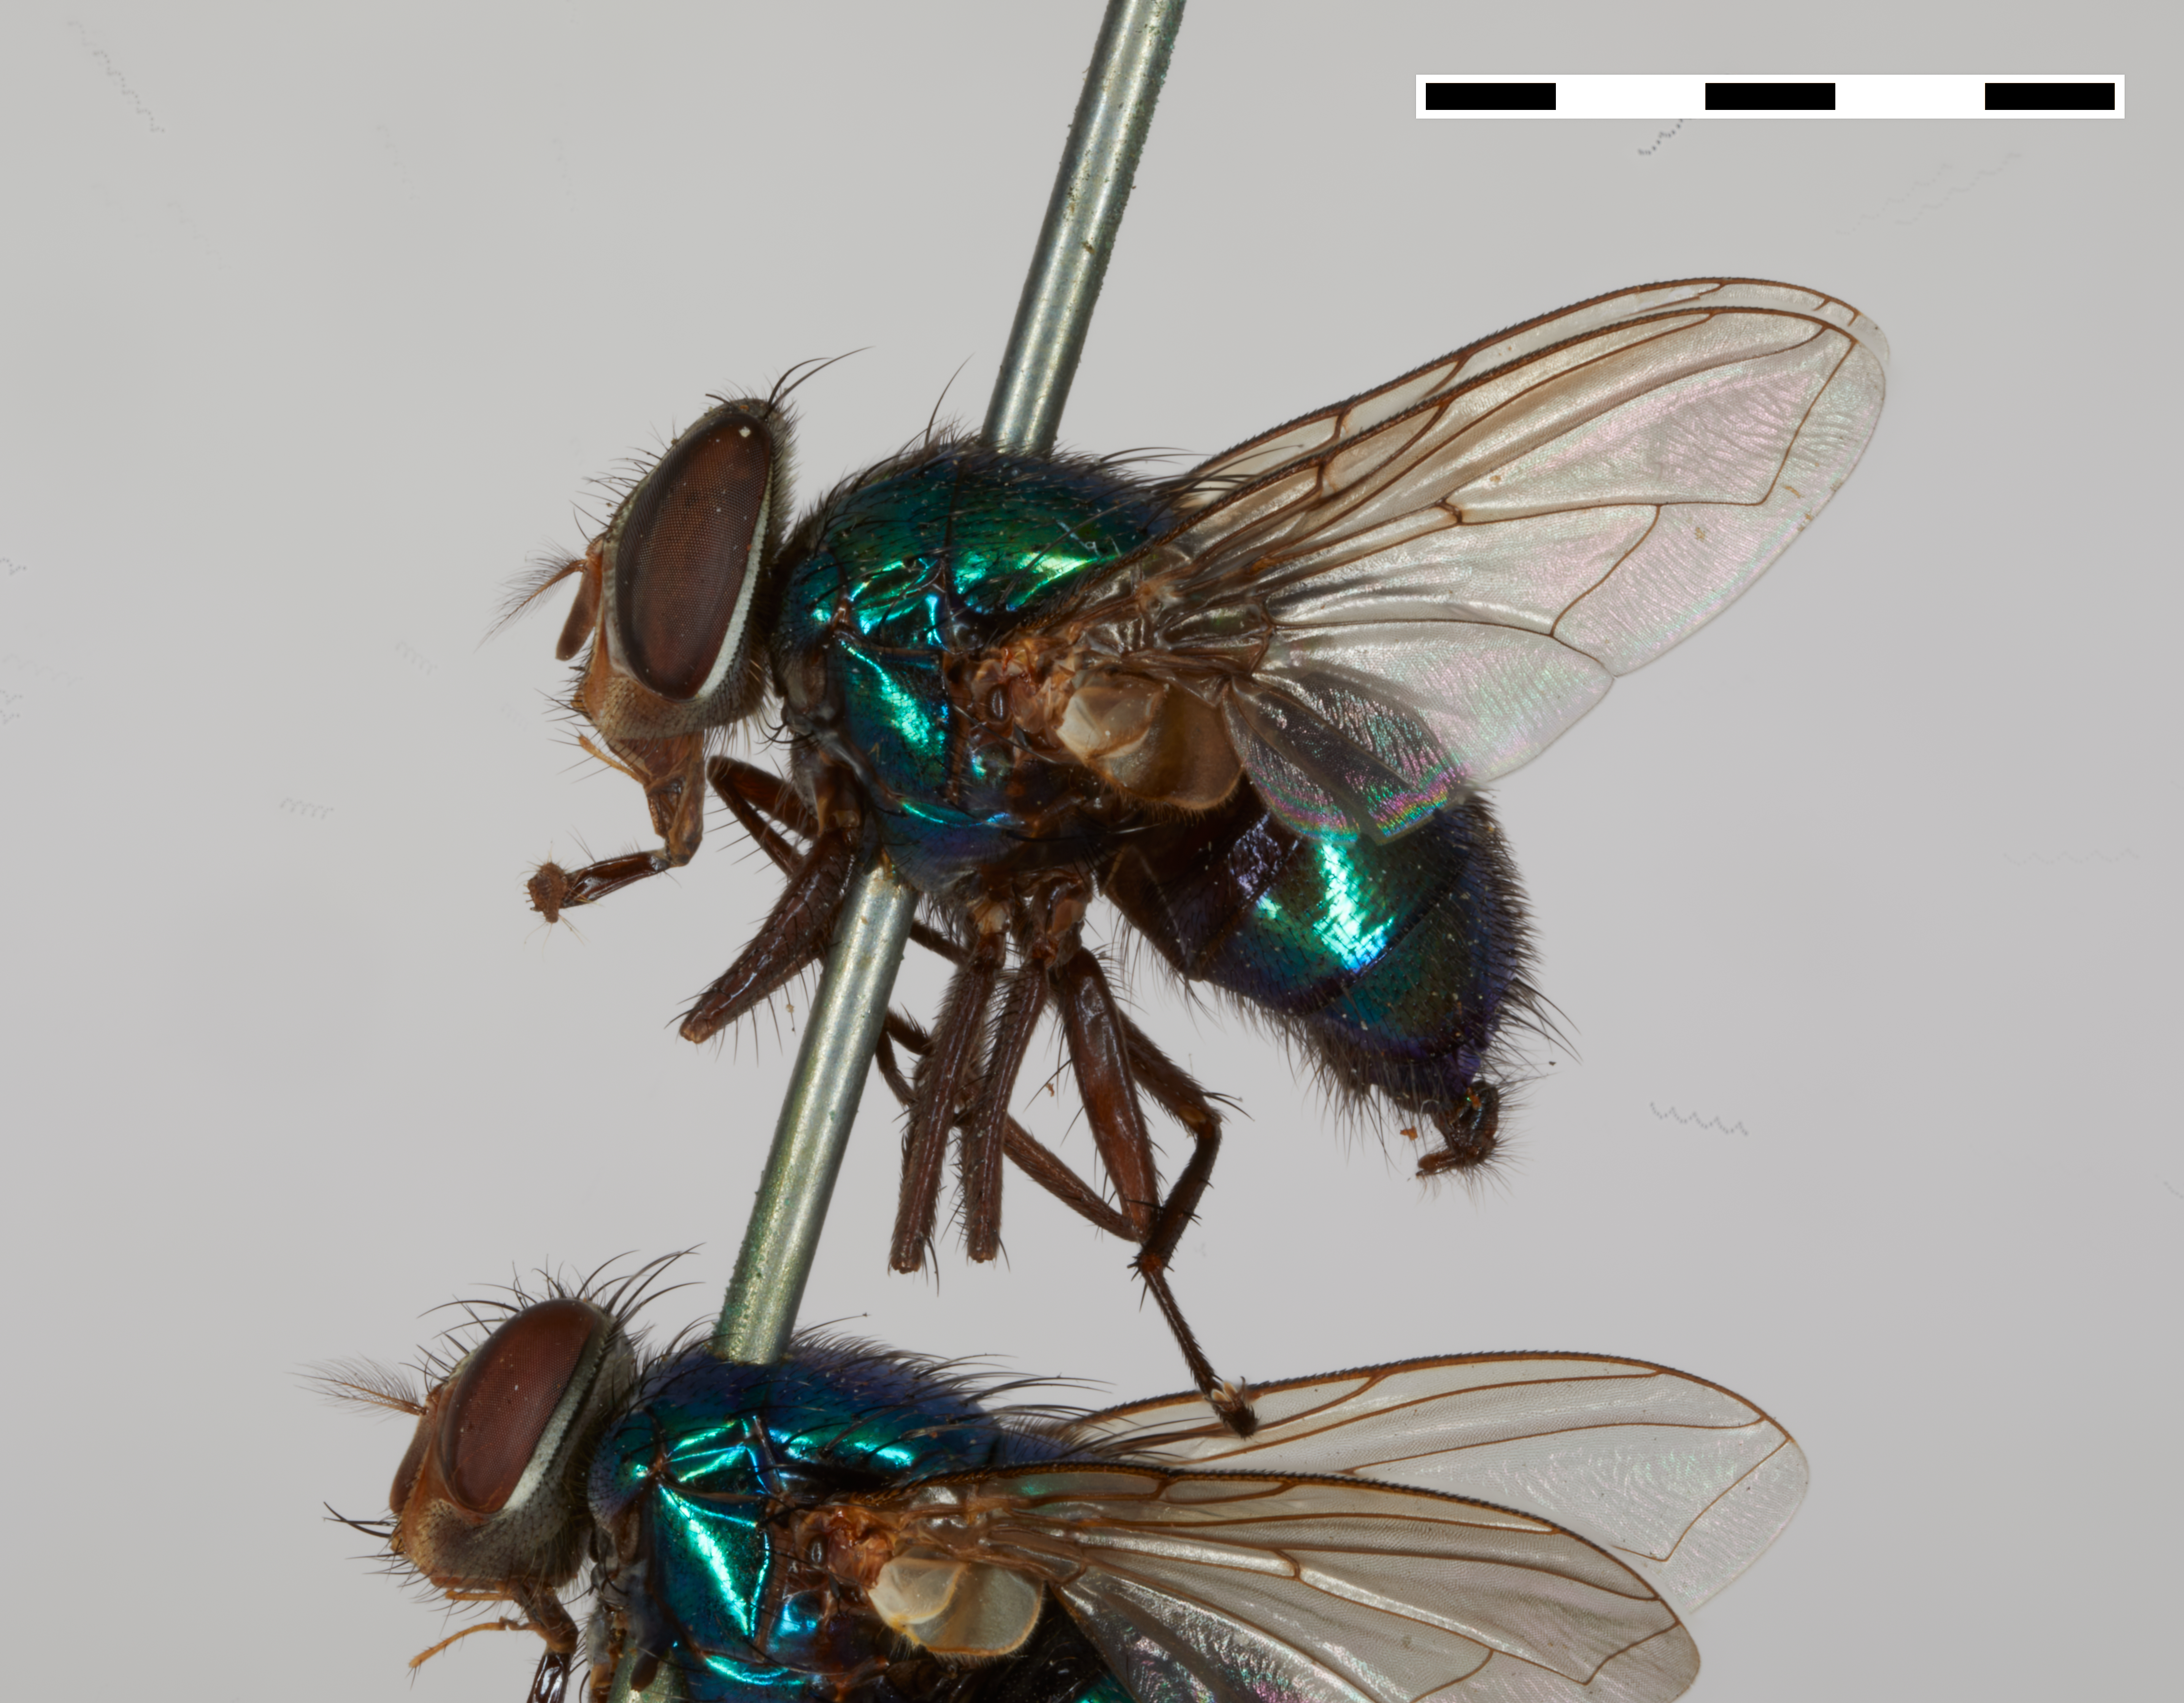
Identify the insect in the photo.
Lucilia hiriforceps (also Phaenicia eximia)
